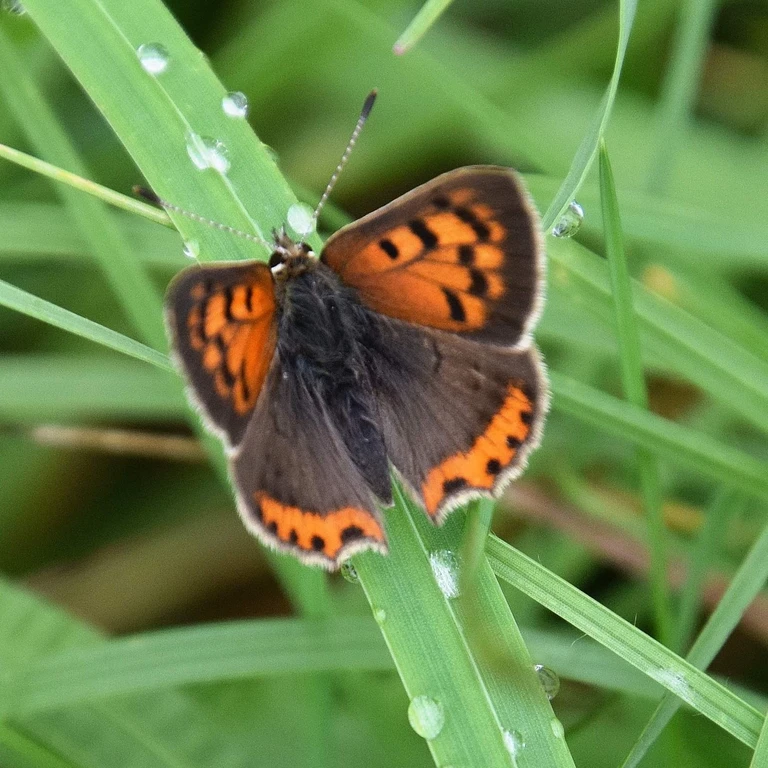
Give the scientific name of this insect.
Lycaena phlaeas
